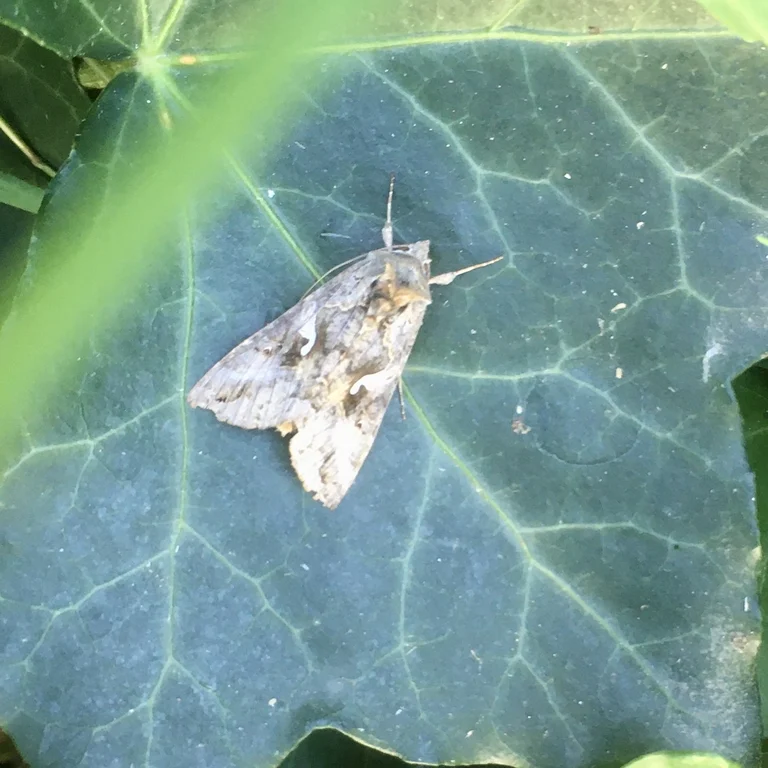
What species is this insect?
Autographa gamma
